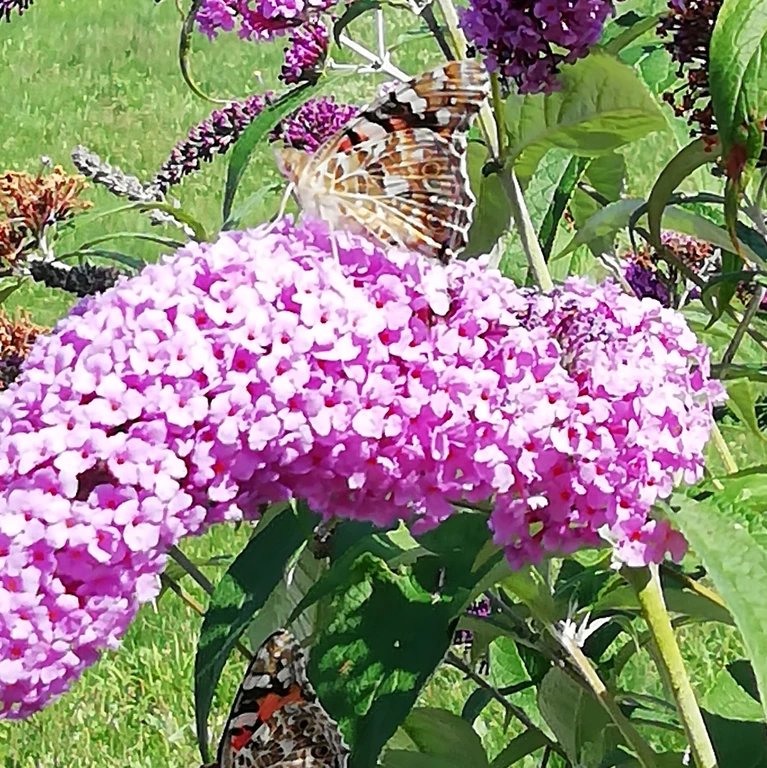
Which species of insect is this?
Vanessa cardui
